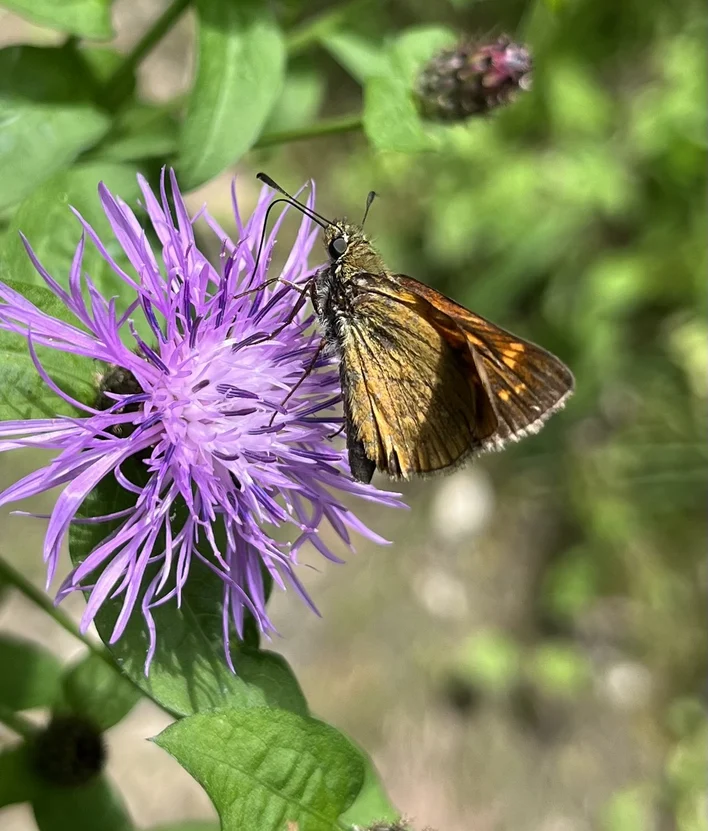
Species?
Ochlodes sylvanus (also Ochlodes venata)
